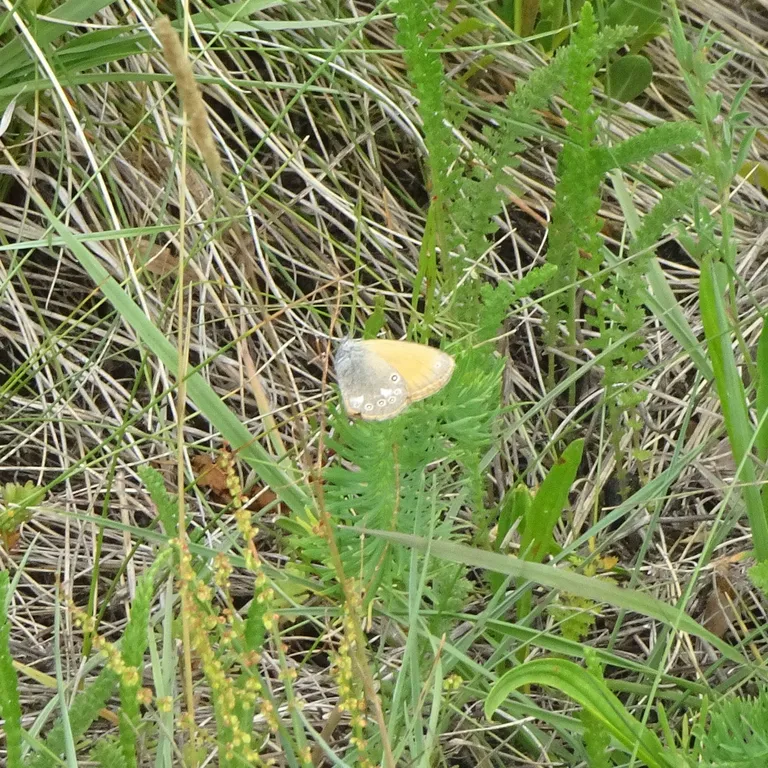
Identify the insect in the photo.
Coenonympha glycerion (also Coenonympha iphis)
